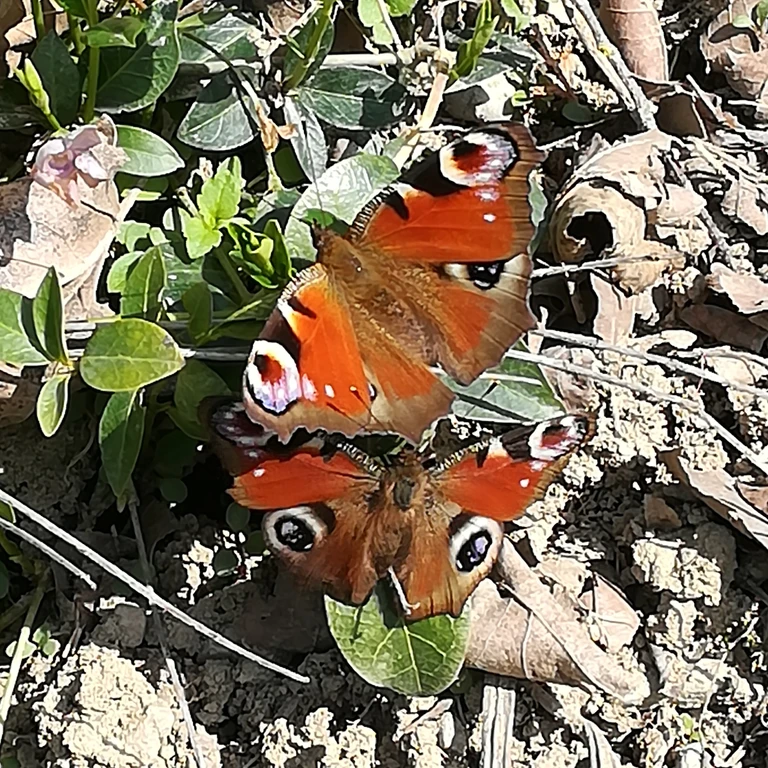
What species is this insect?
Aglais io
